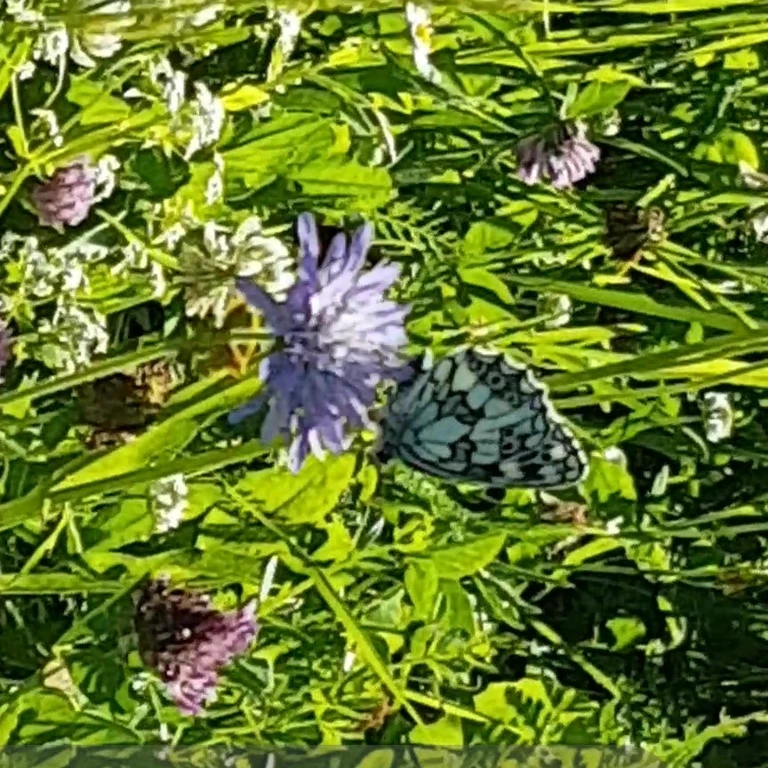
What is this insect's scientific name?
Melanargia galathea
